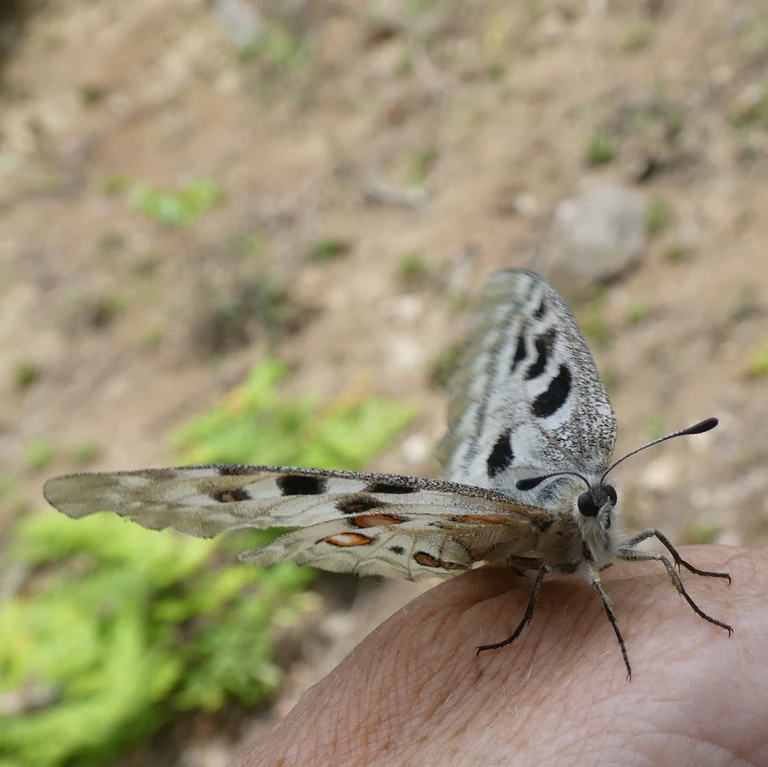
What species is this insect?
Parnassius apollo
